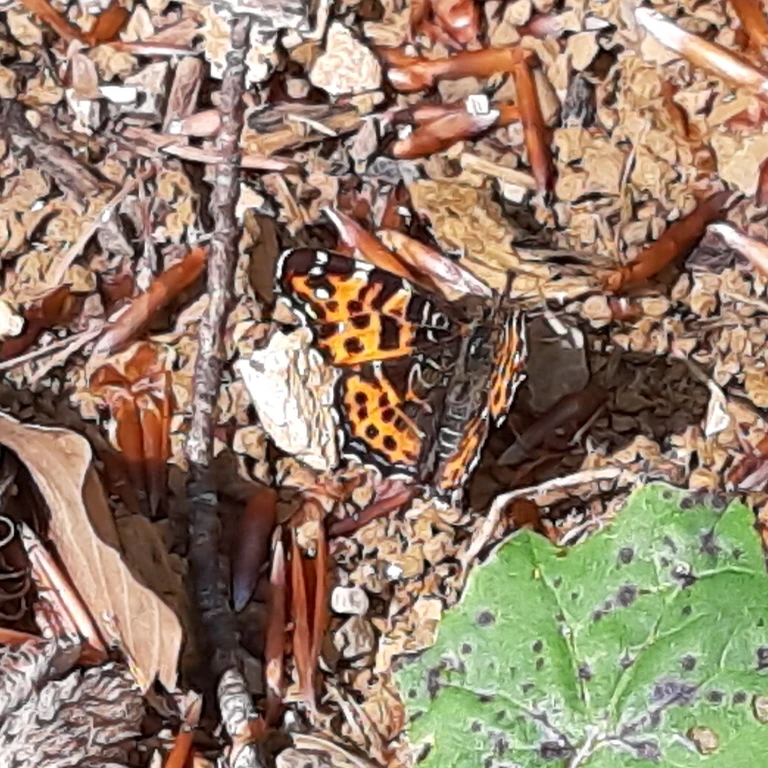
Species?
Araschnia levana
